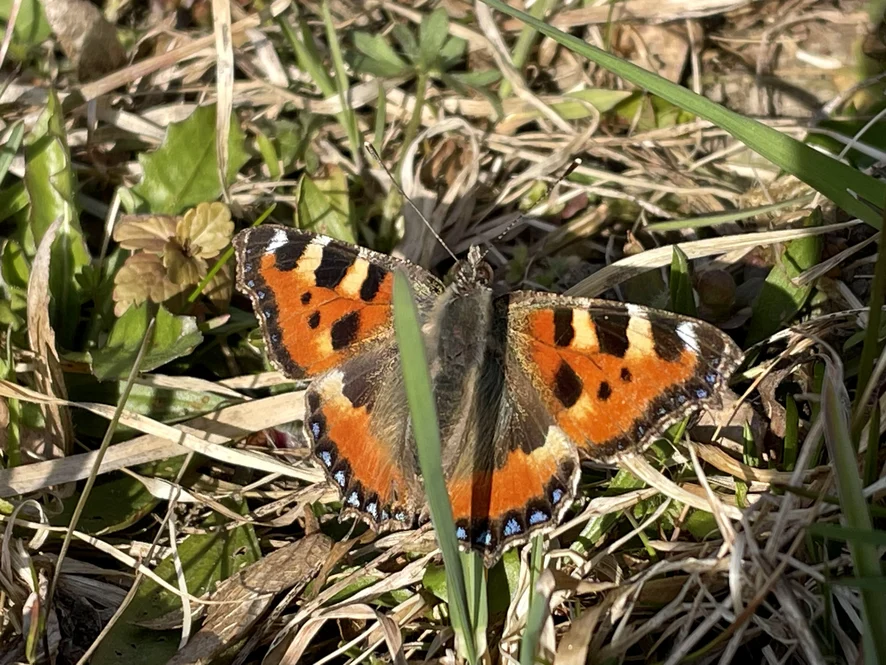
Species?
Aglais urticae
